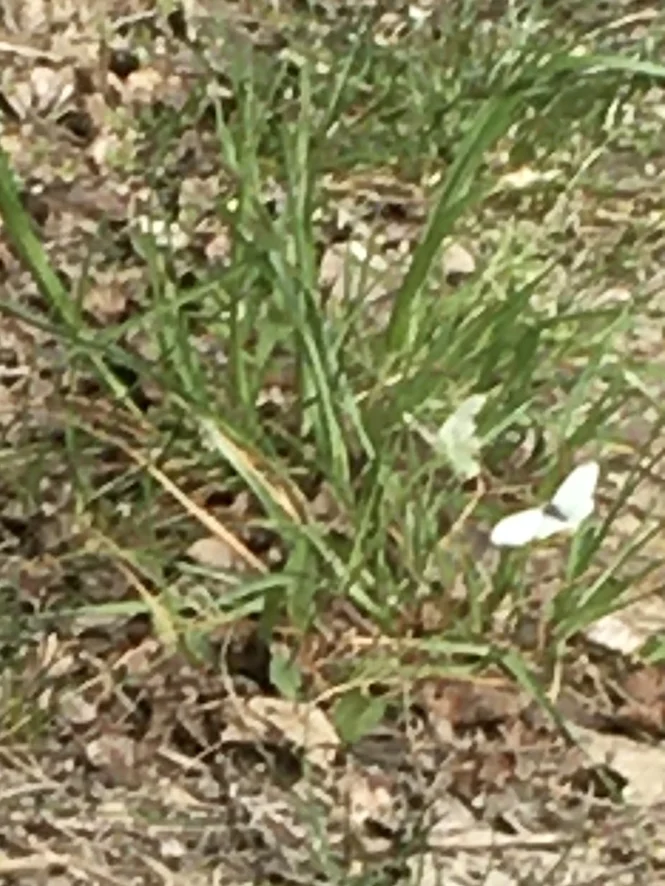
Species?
Gonepteryx rhamni
